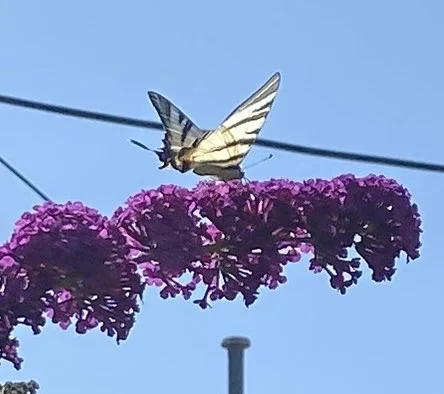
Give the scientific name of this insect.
Iphiclides podalirius
